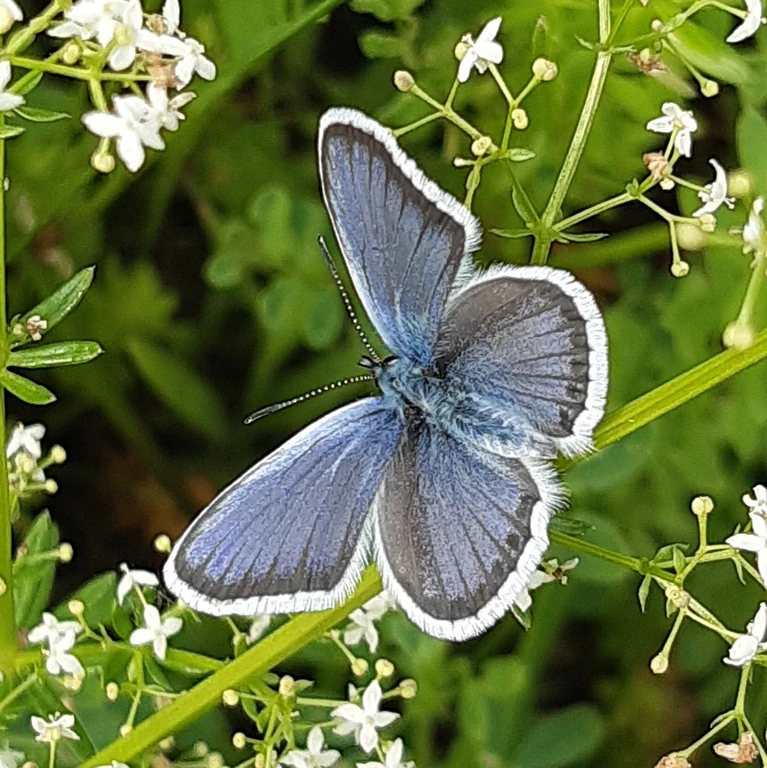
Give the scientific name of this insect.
Plebejus argus
